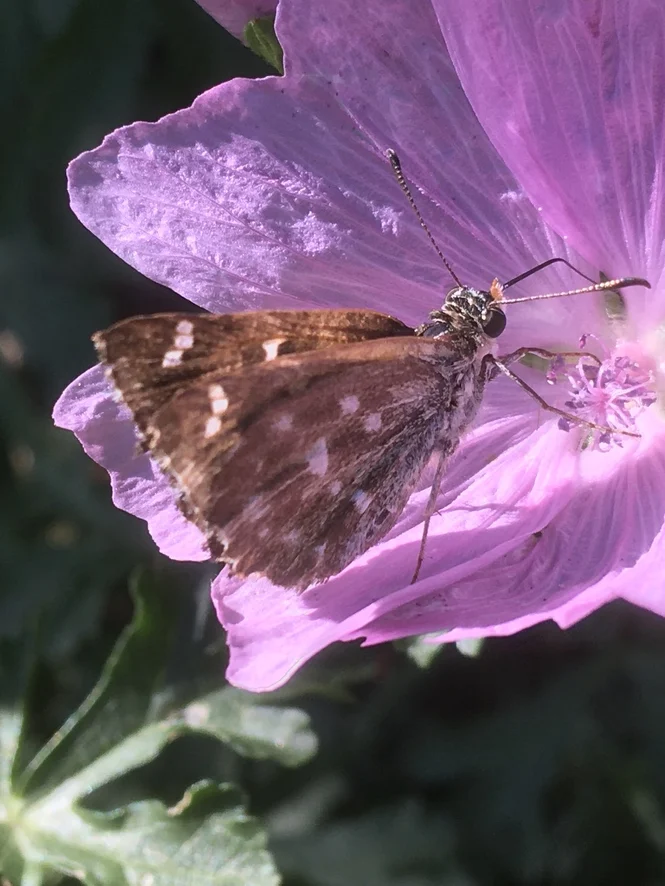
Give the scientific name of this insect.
Carcharodus alceae
